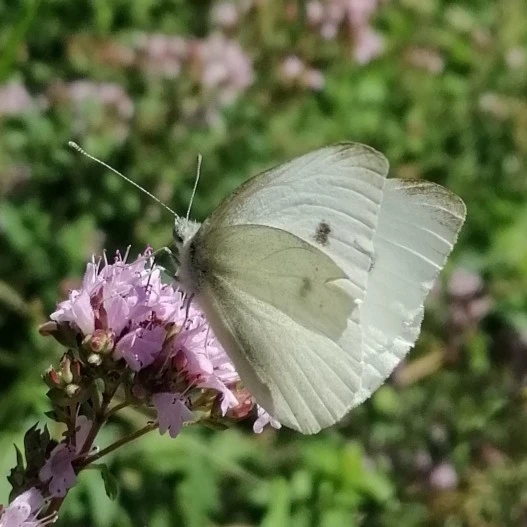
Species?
Pieris rapae
